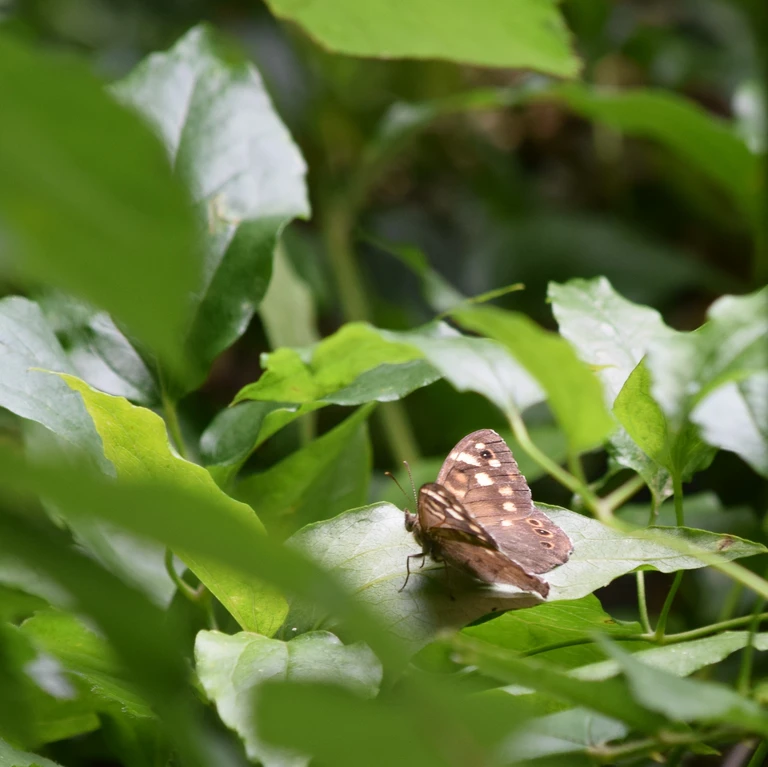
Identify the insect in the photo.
Pararge aegeria
